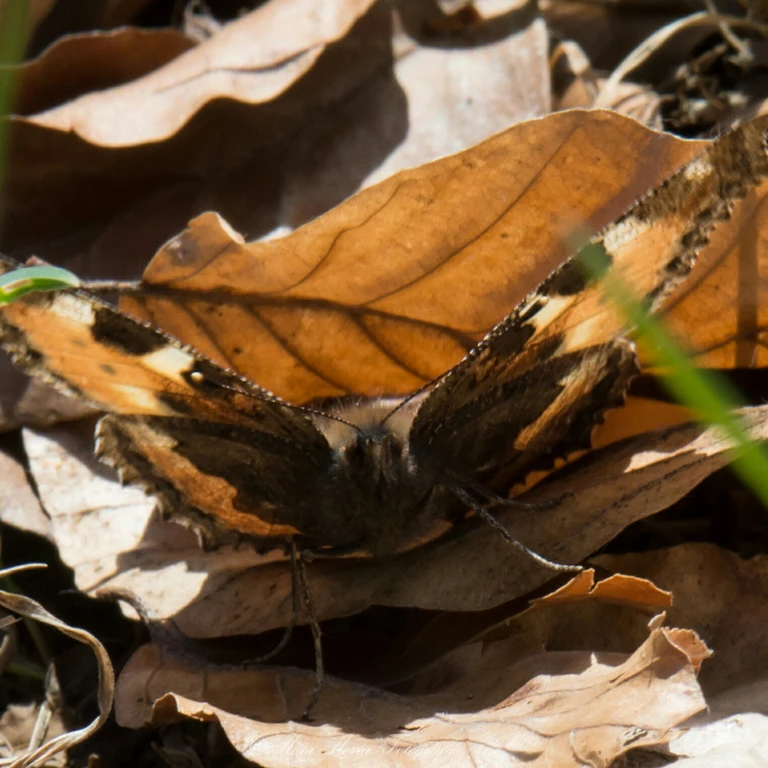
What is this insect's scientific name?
Aglais urticae
